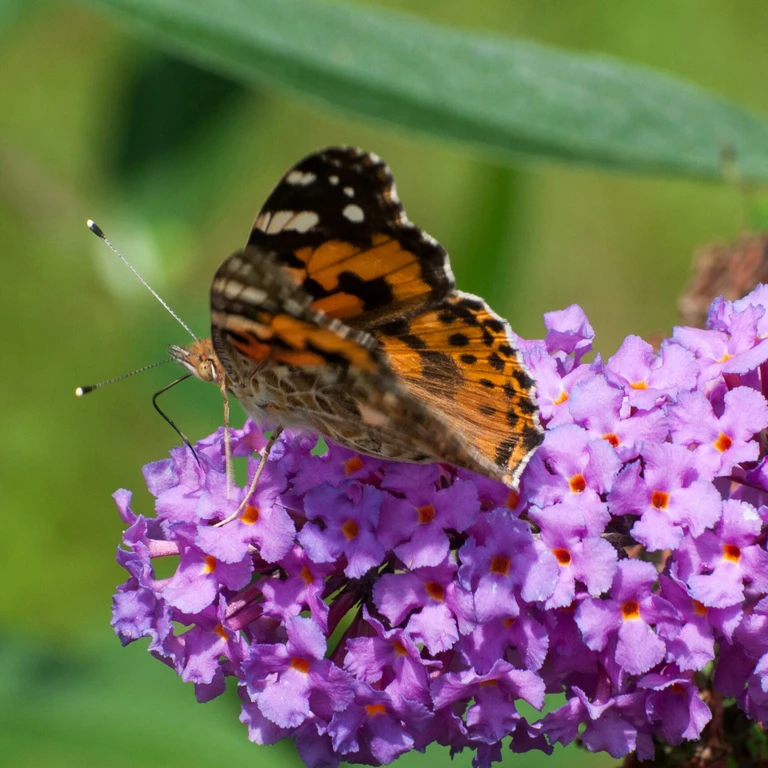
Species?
Vanessa cardui
